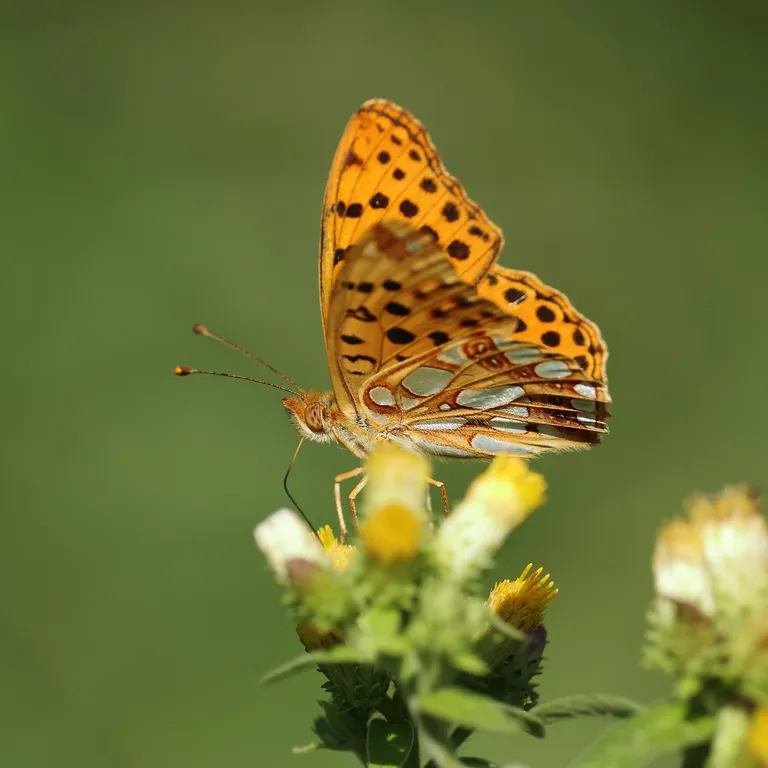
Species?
Issoria lathonia
